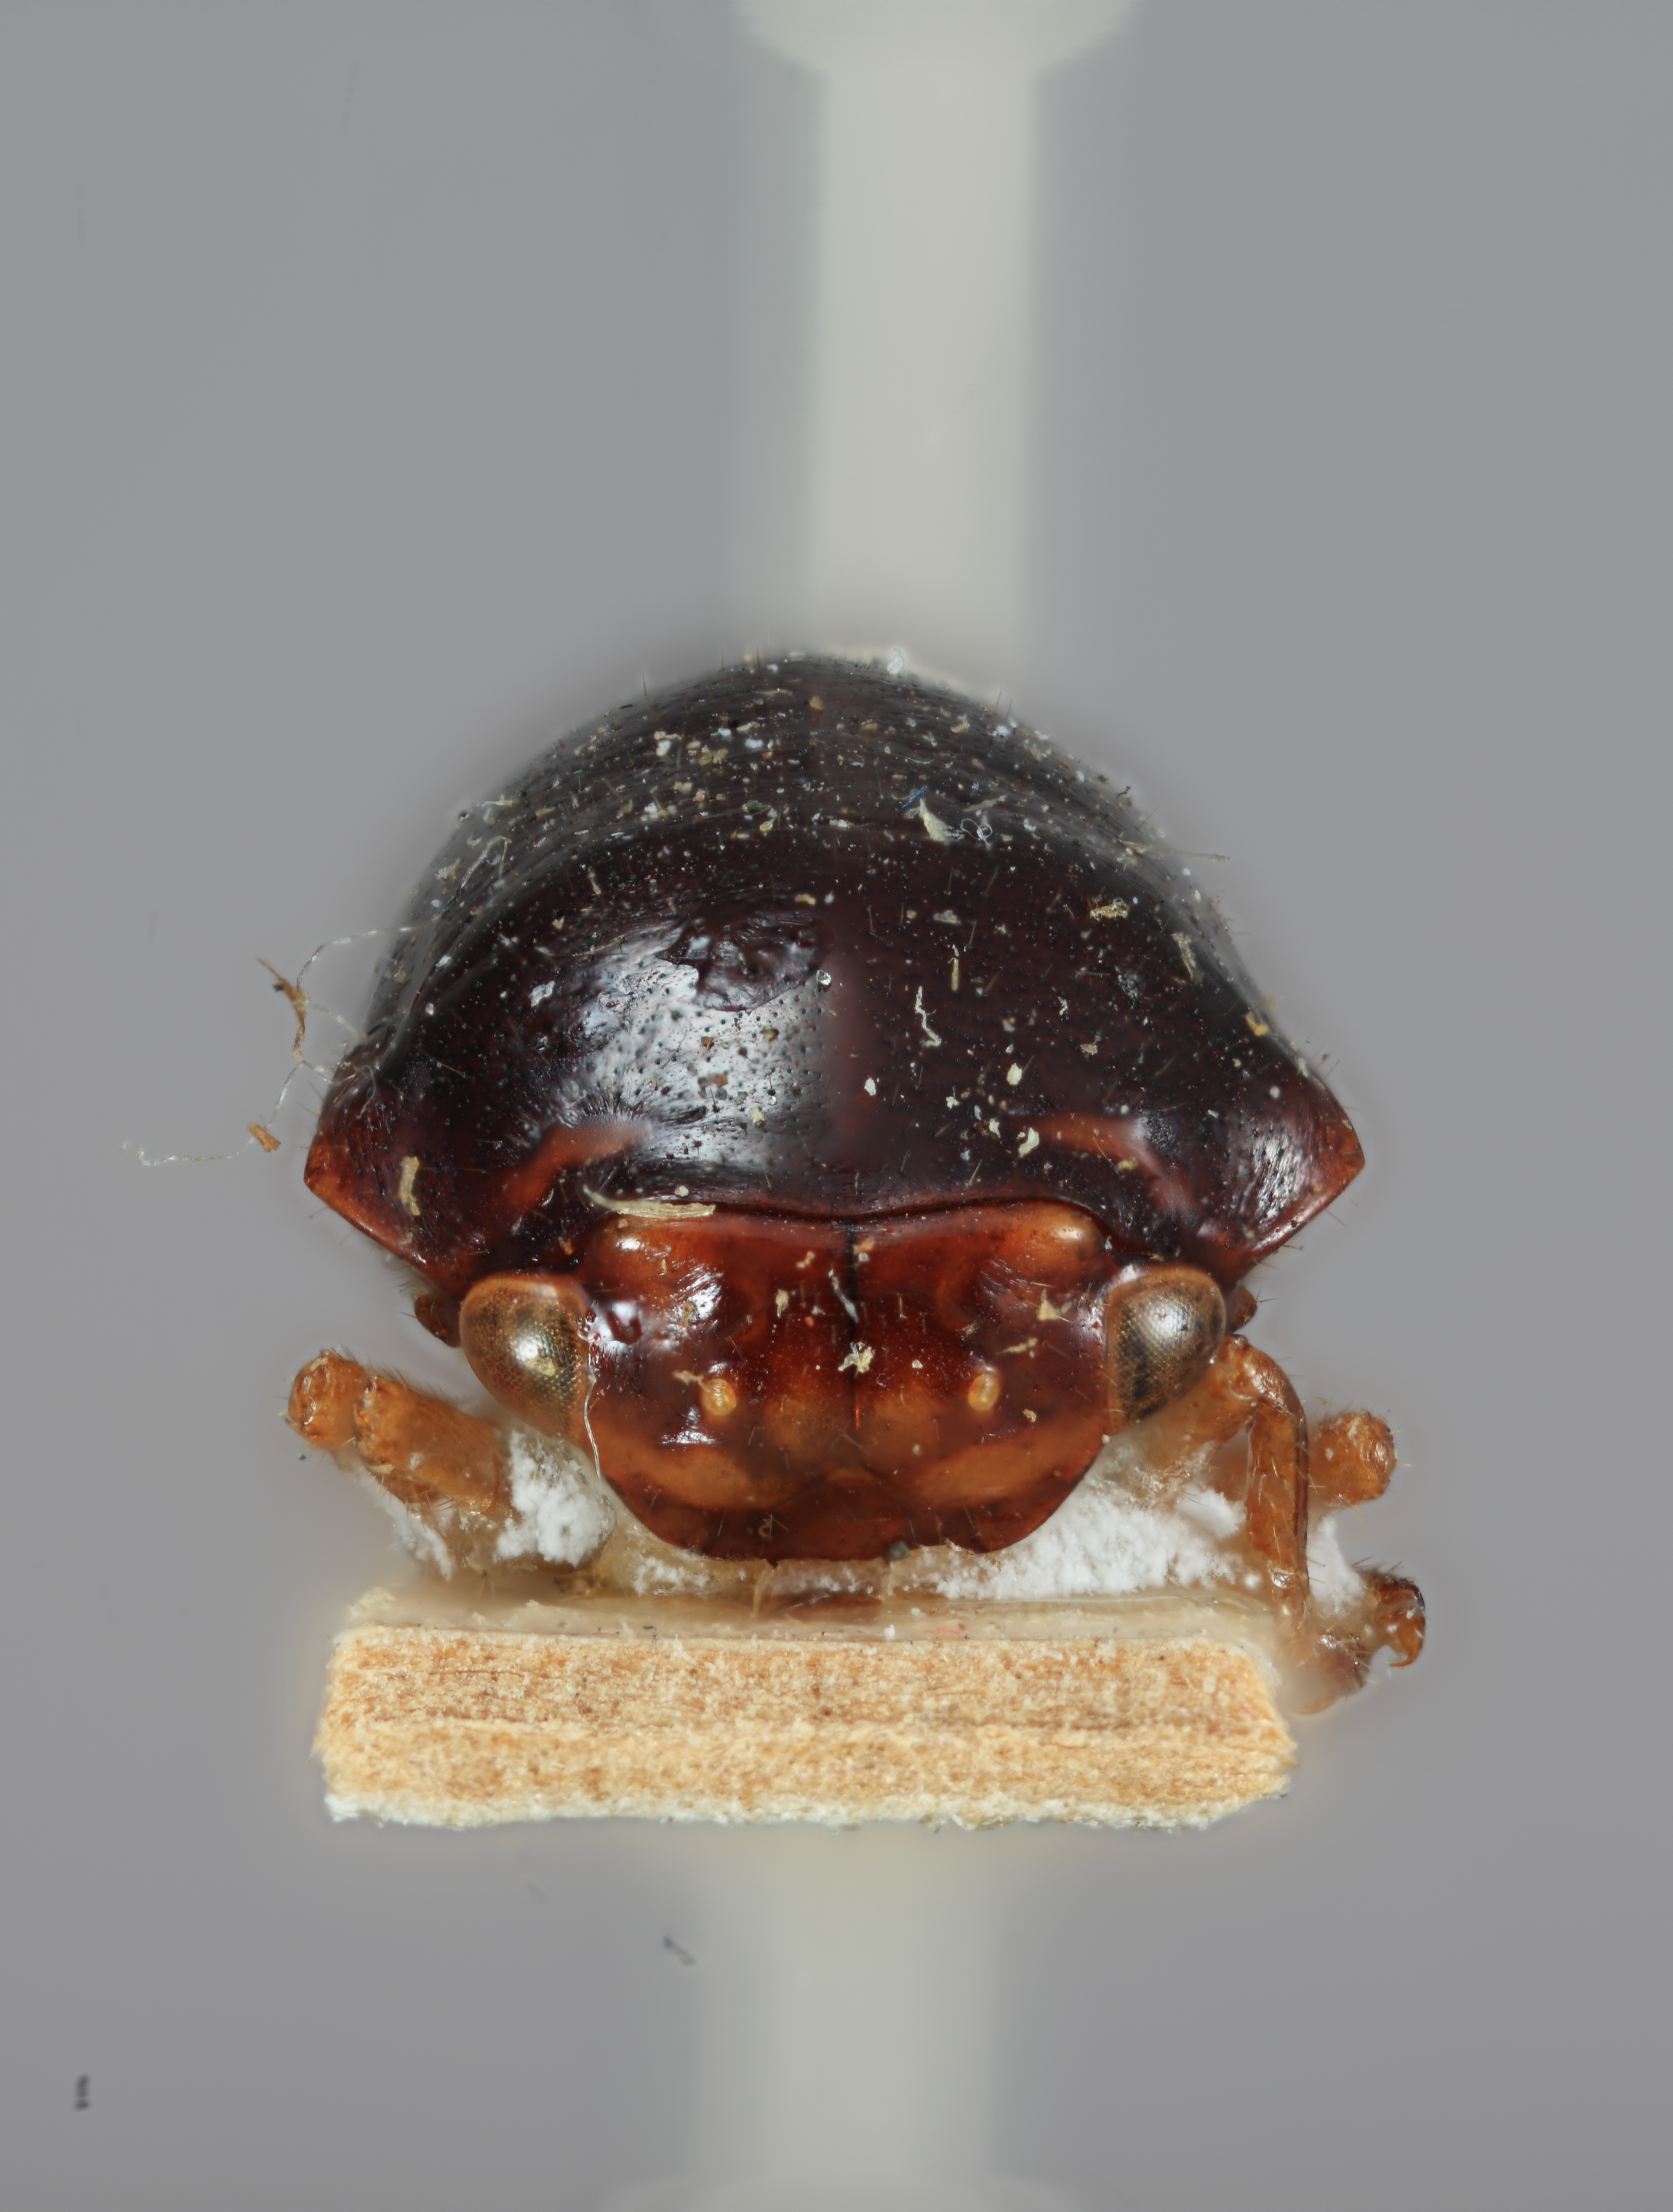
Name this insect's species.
Tragopa longa
